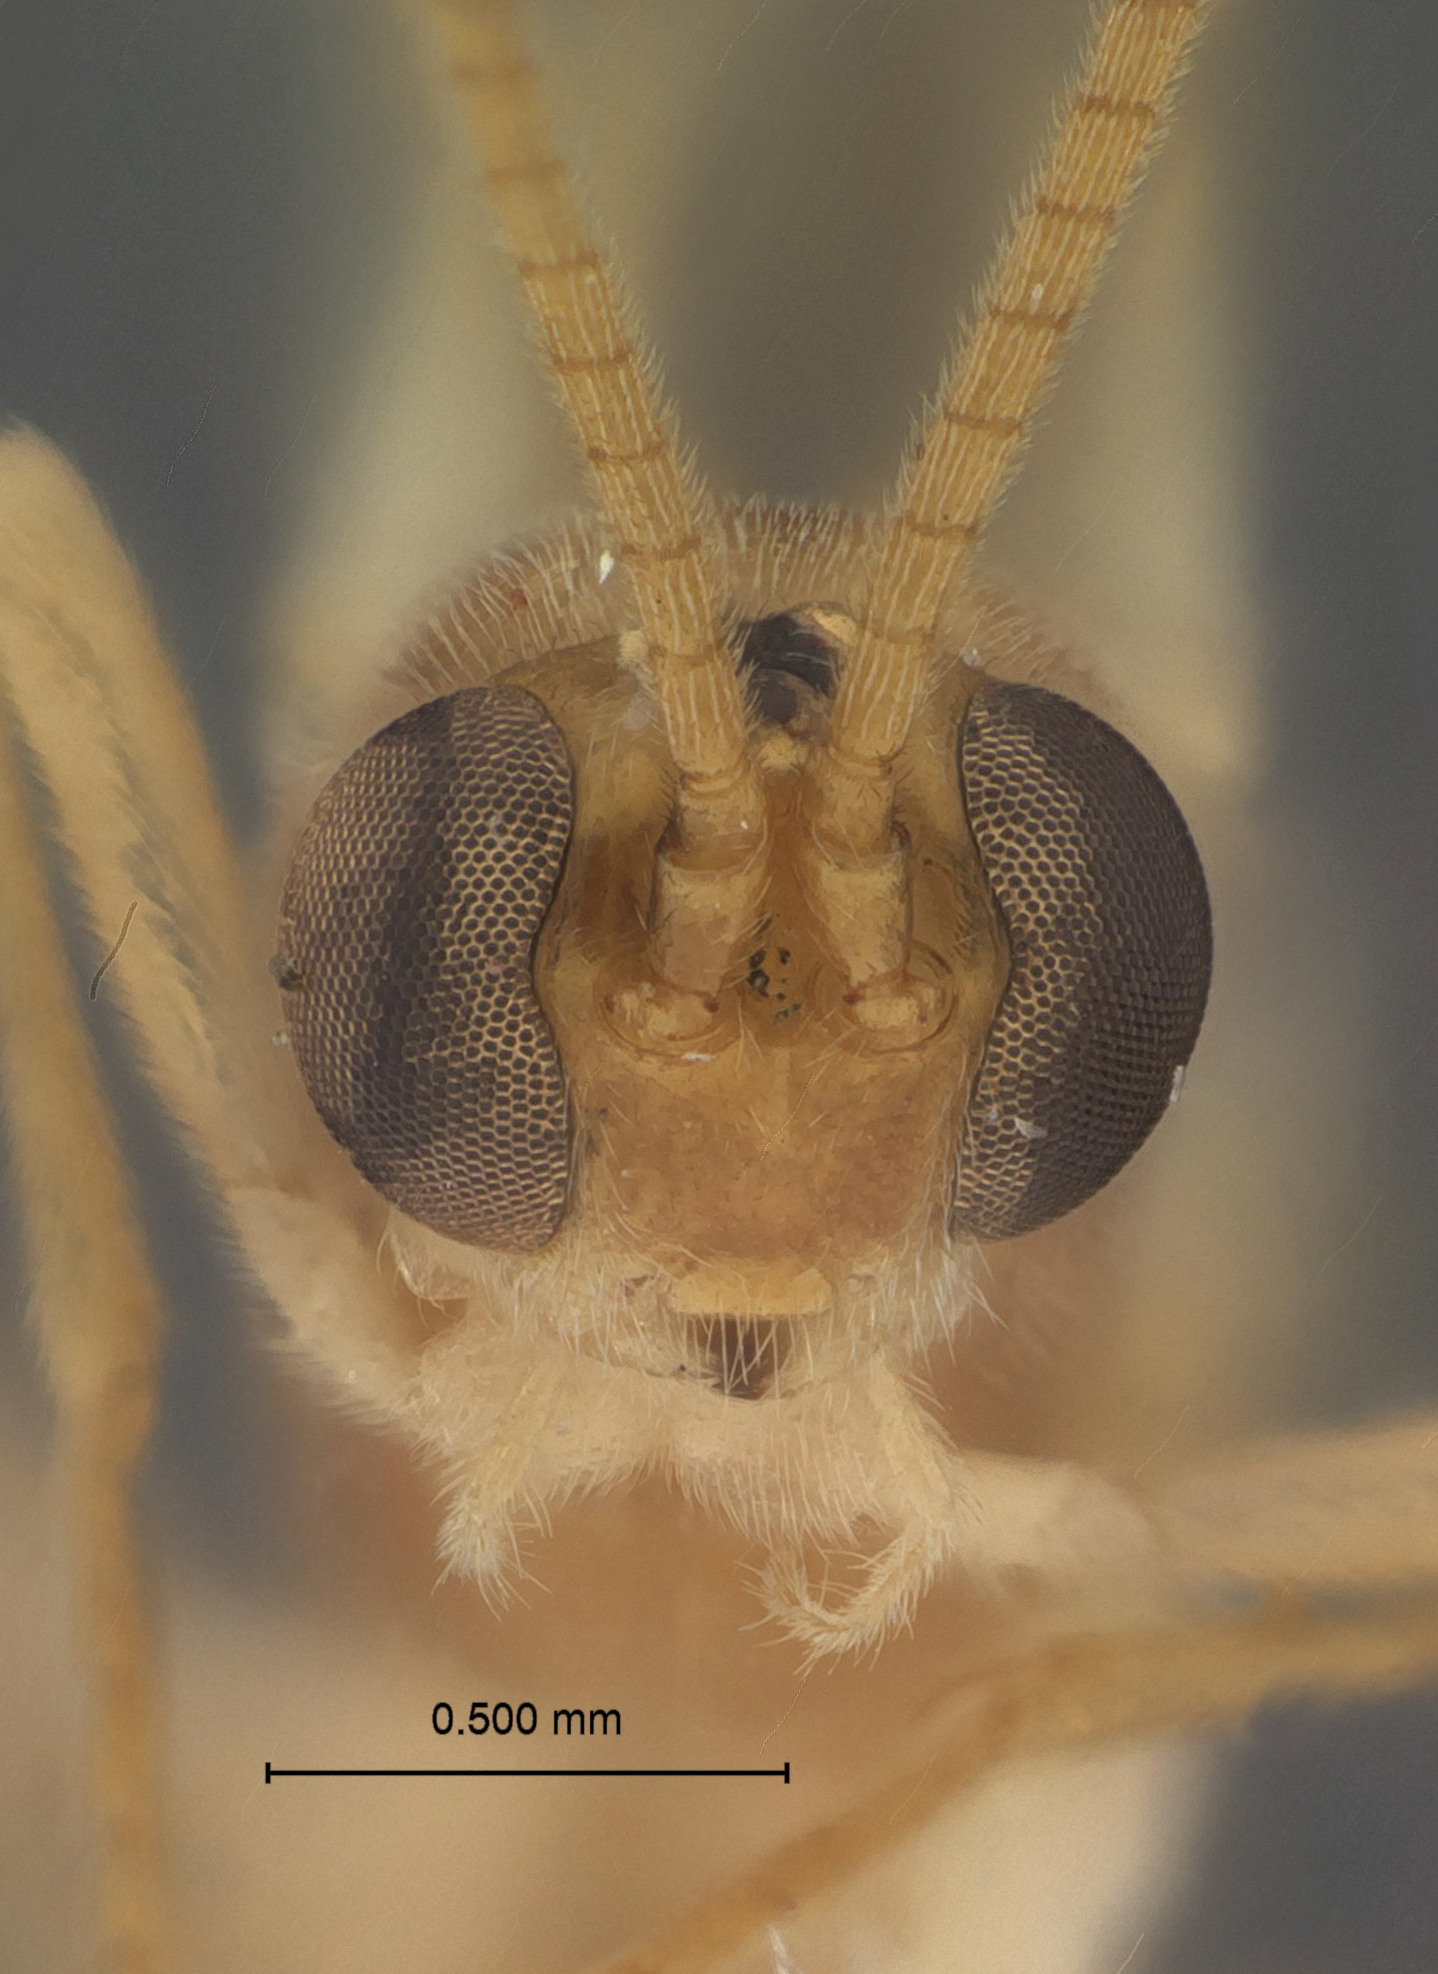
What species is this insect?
Petalodes gossypiellae
